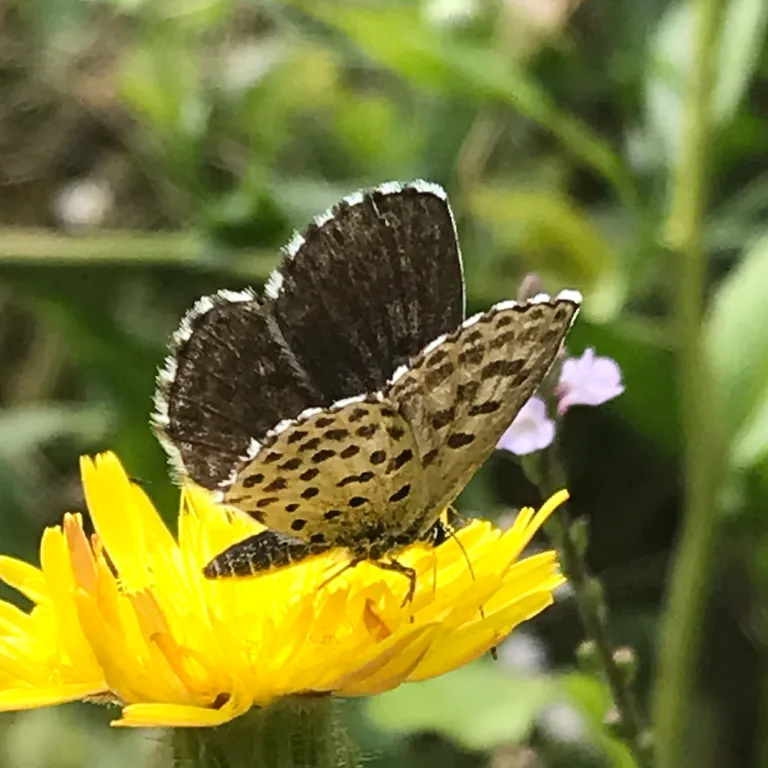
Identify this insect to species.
Scolitantides orion
